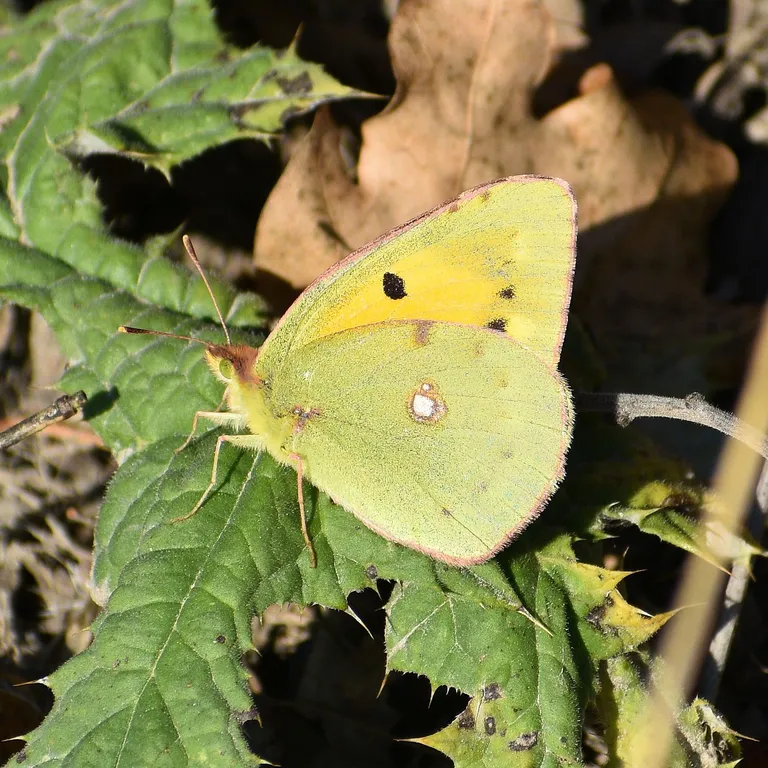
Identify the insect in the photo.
Colias croceus
